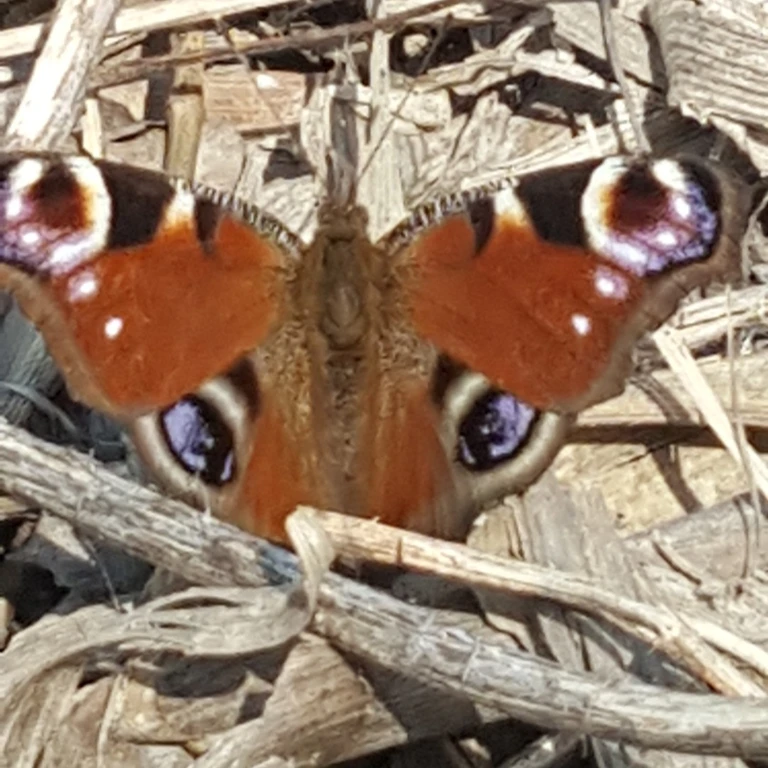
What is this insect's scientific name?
Aglais io
